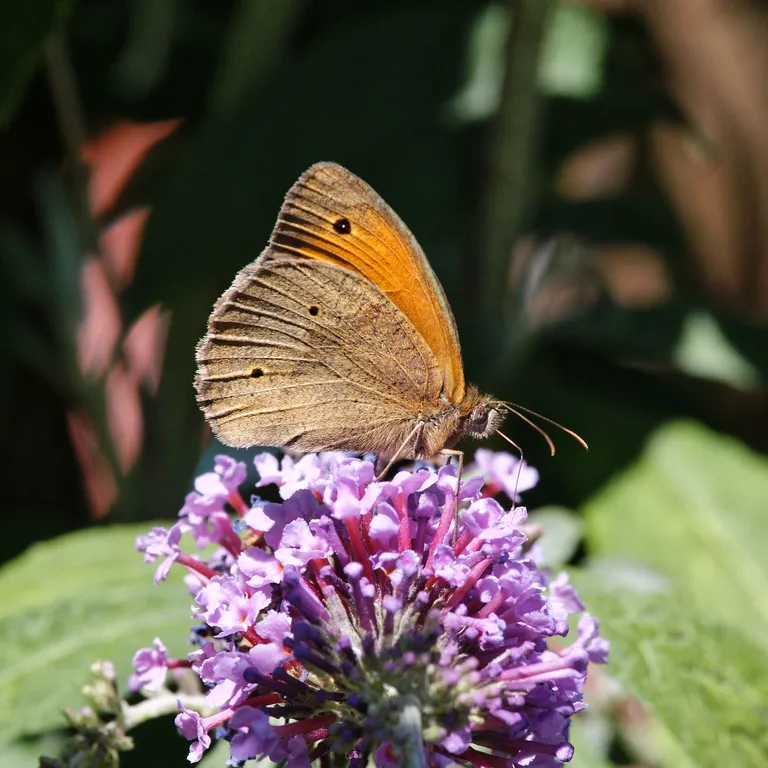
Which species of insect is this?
Maniola jurtina
